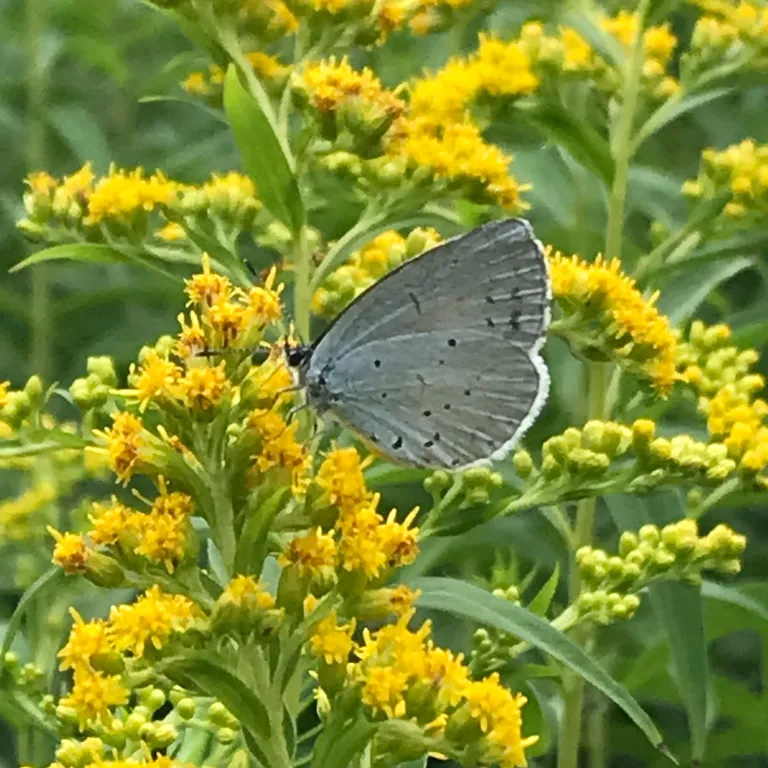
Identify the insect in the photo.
Celastrina argiolus
